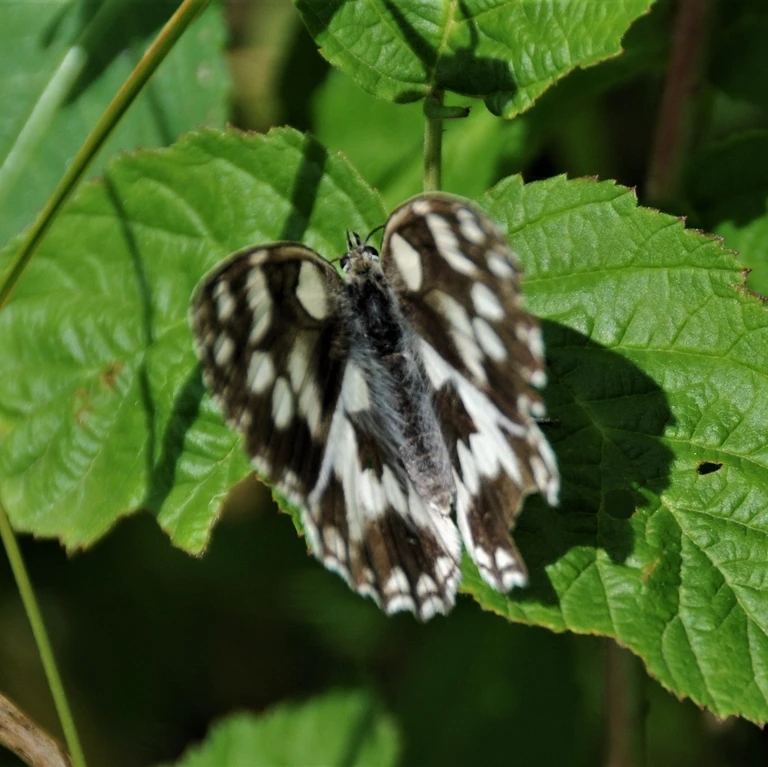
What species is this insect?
Melanargia galathea
